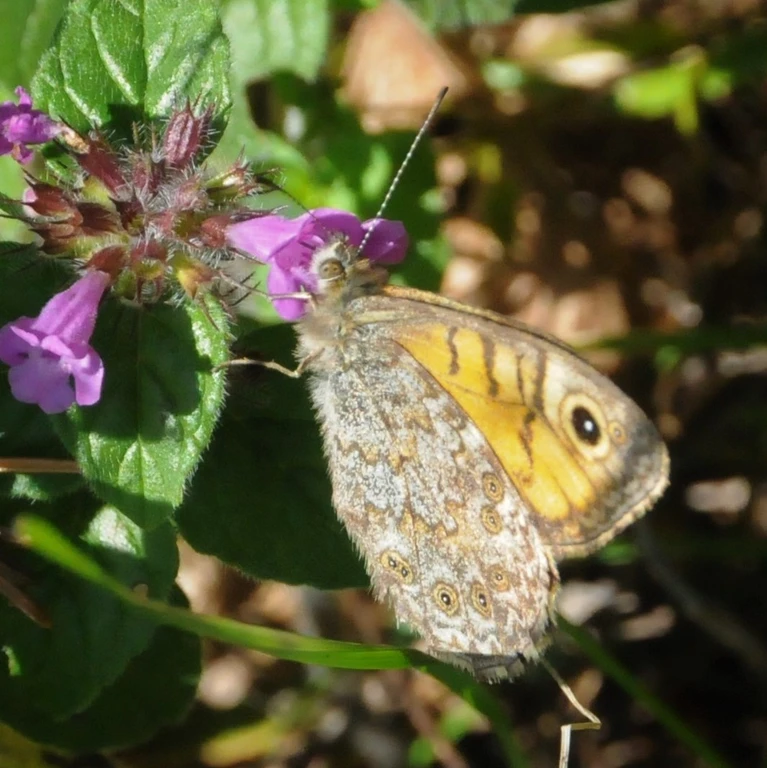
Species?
Lasiommata megera (also Pararge megera)
